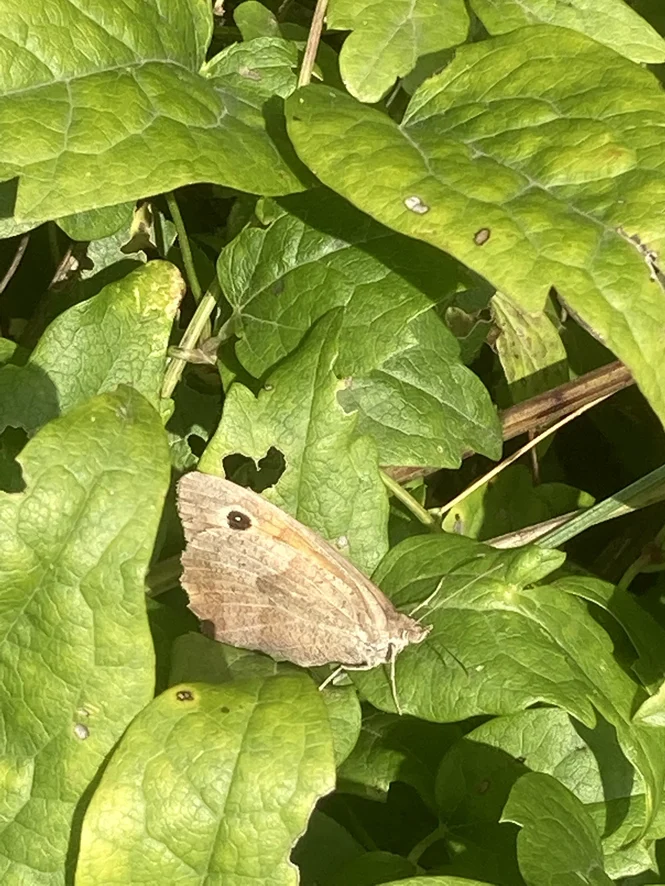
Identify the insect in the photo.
Maniola jurtina
